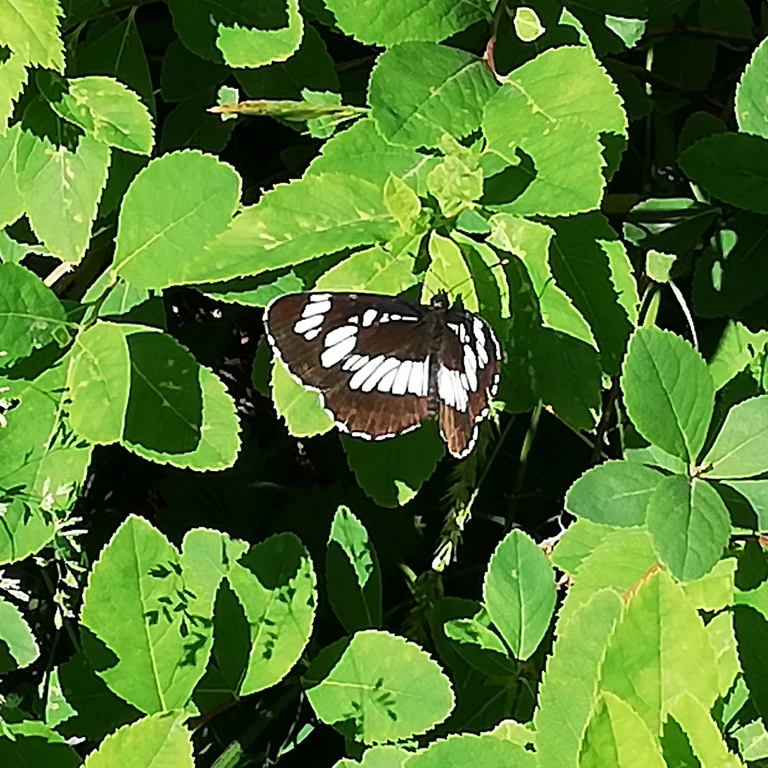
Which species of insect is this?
Neptis rivularis
